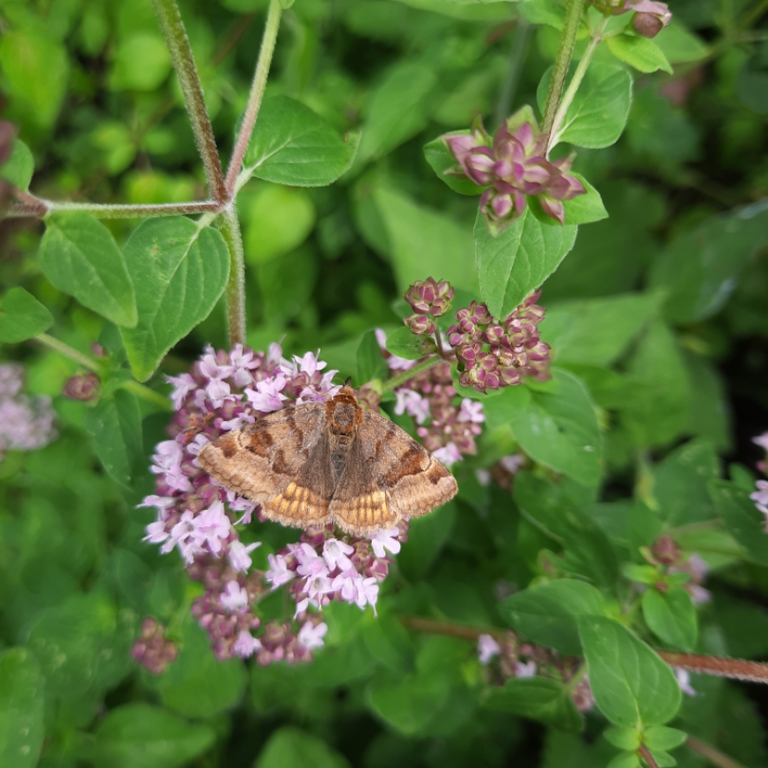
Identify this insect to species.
Euclidia glyphica
